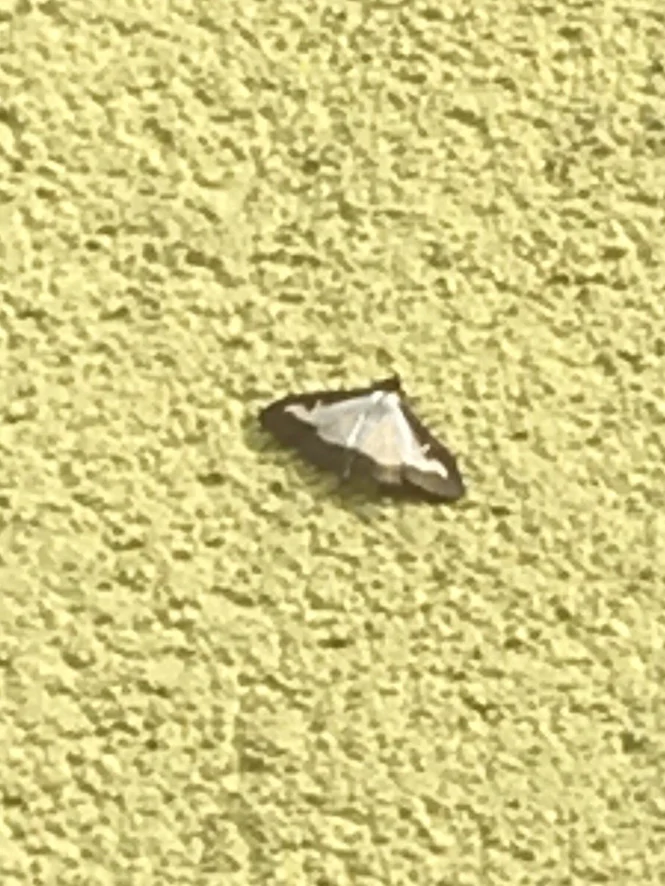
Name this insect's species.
Cydalima perspectalis
